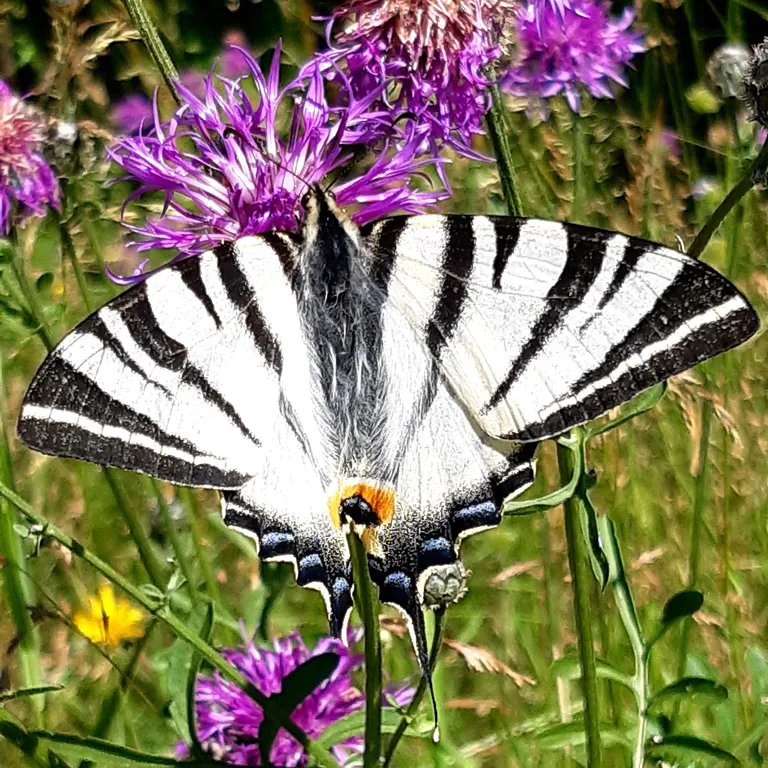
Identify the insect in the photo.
Iphiclides podalirius
